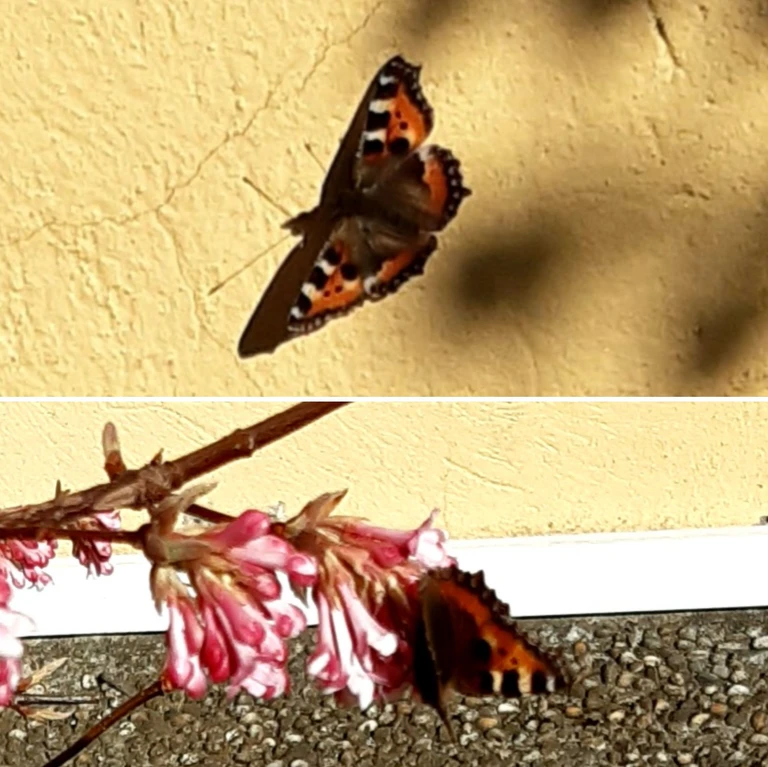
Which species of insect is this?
Aglais urticae
